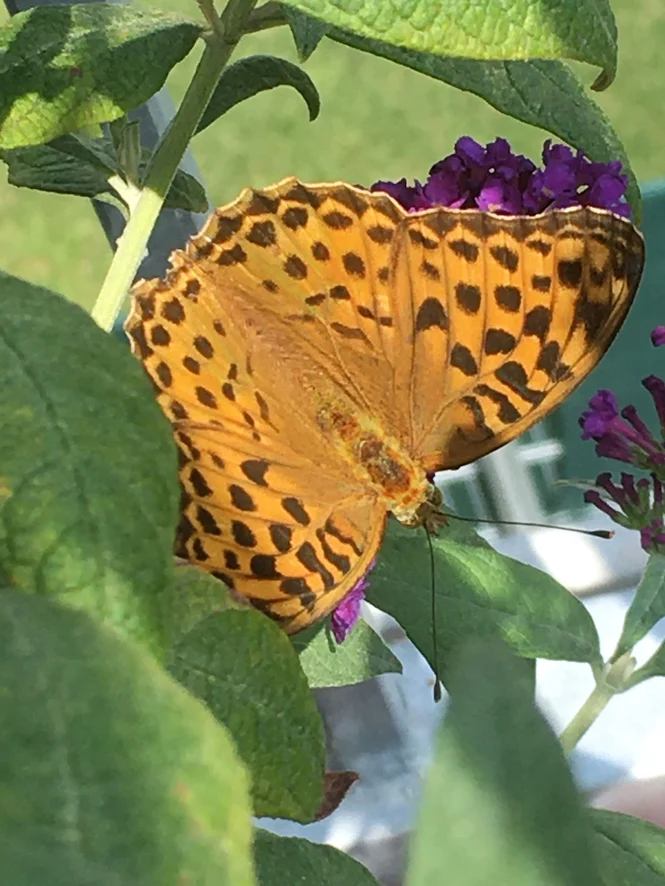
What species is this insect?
Argynnis paphia
